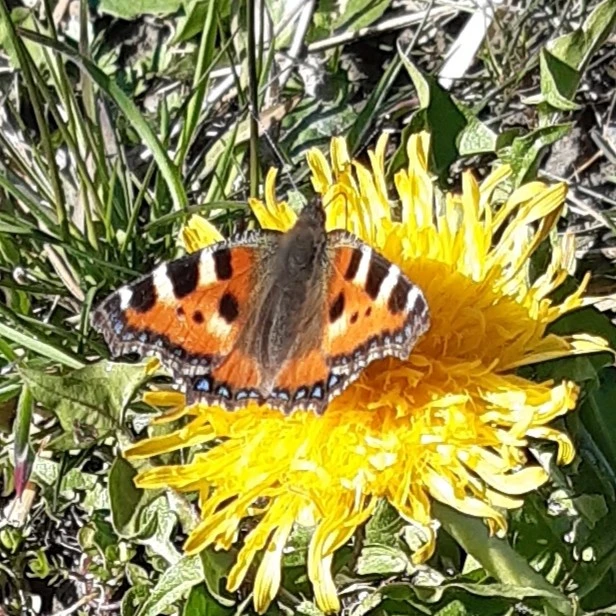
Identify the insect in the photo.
Aglais urticae
